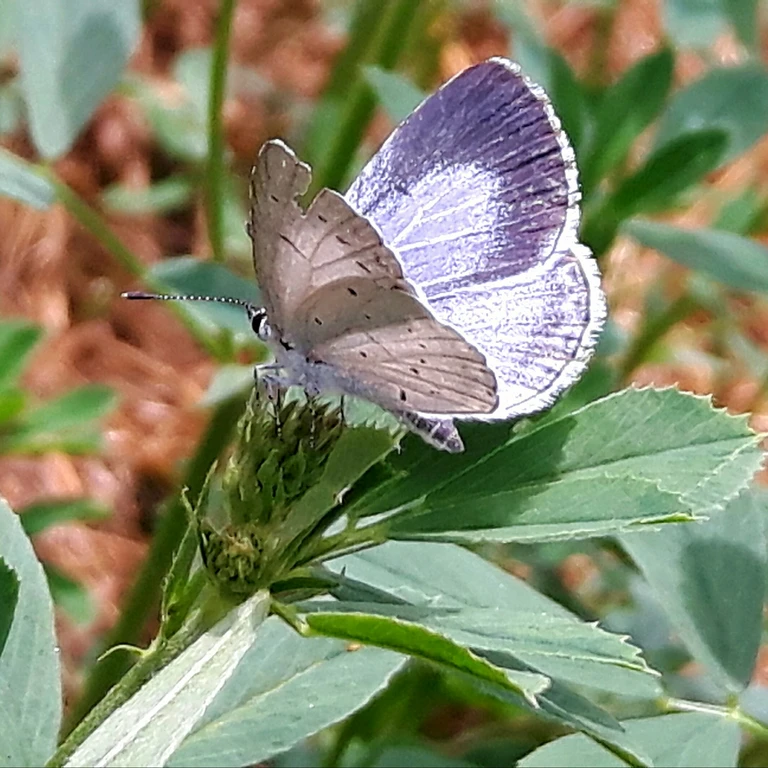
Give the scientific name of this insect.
Celastrina argiolus
